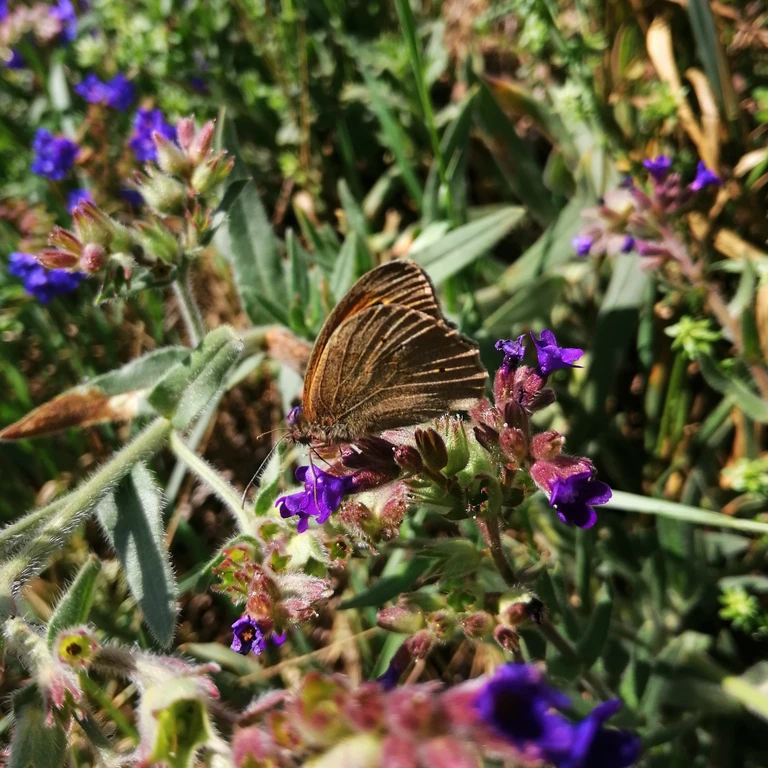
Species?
Maniola jurtina
